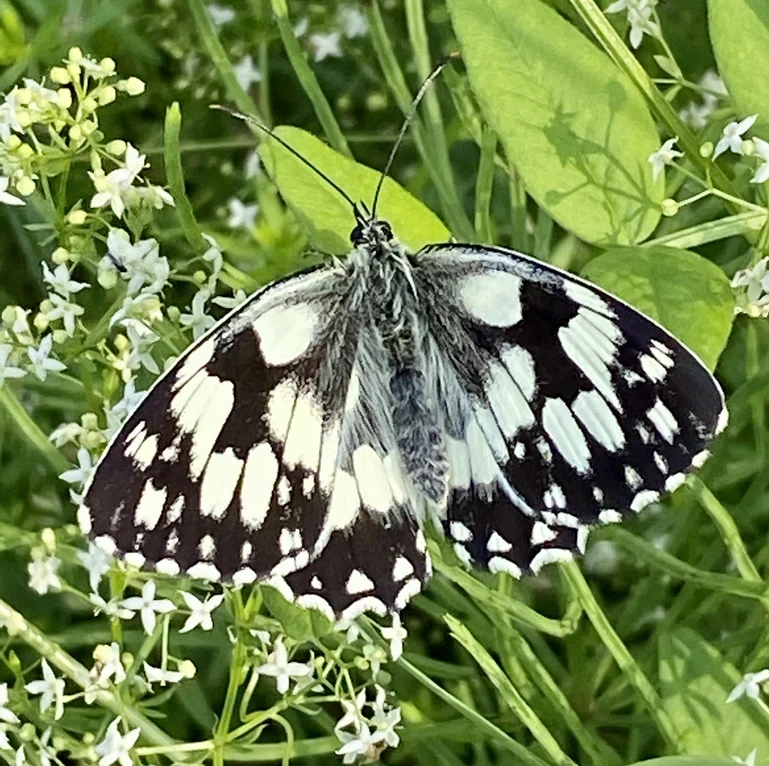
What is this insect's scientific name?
Melanargia galathea
